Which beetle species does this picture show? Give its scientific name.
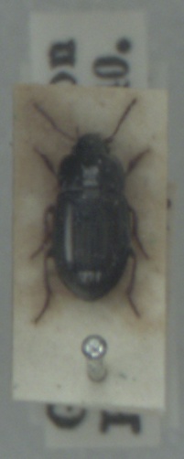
Amara infima
